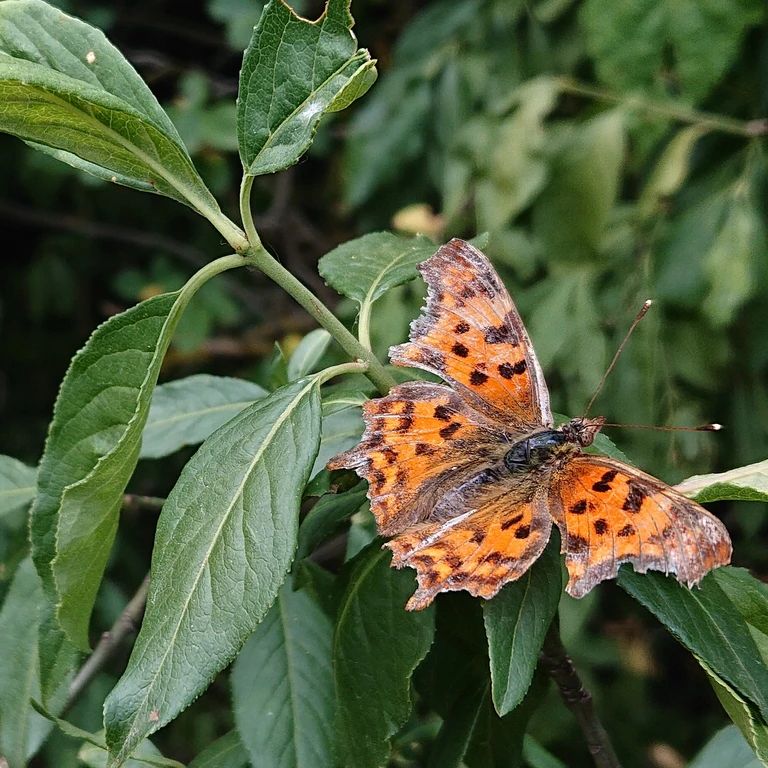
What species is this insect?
Polygonia c-album
